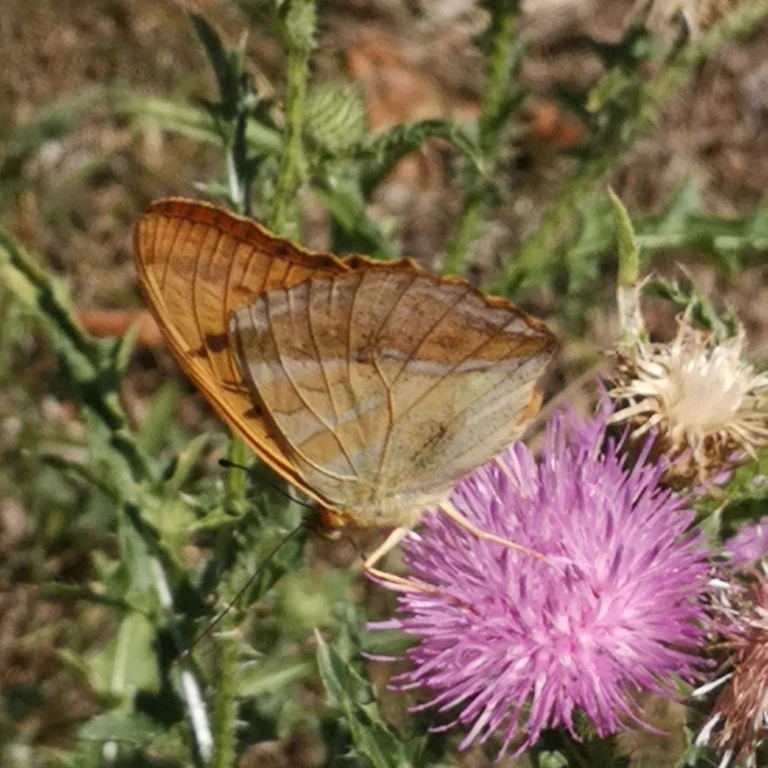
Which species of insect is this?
Argynnis paphia
